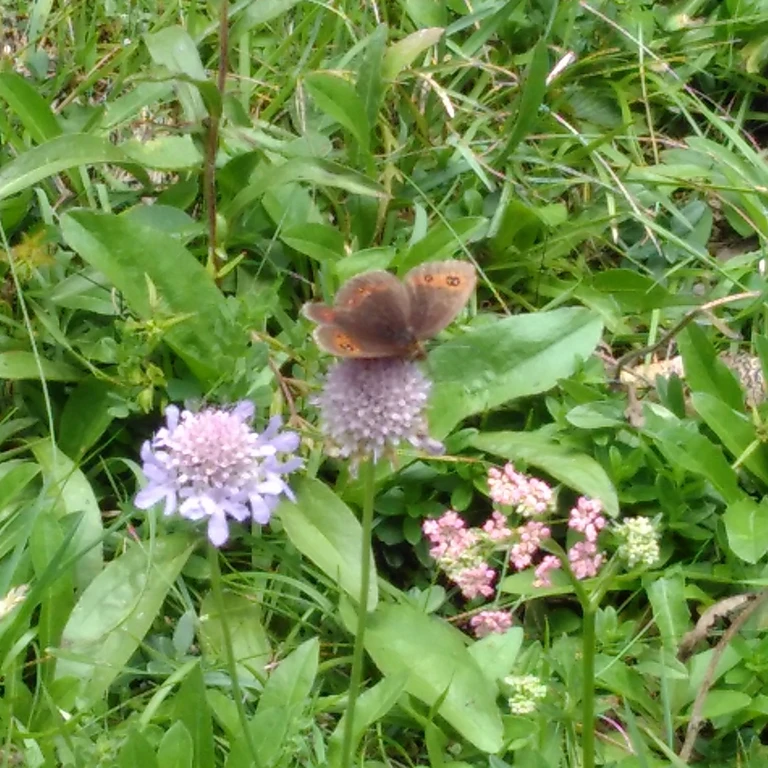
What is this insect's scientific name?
Erebia aethiops
